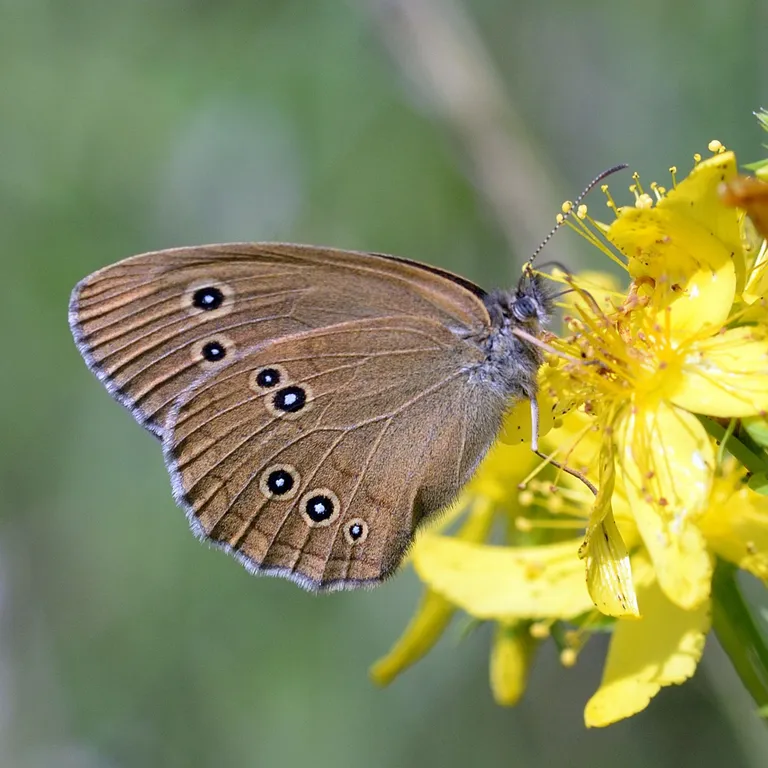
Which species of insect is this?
Aphantopus hyperantus
